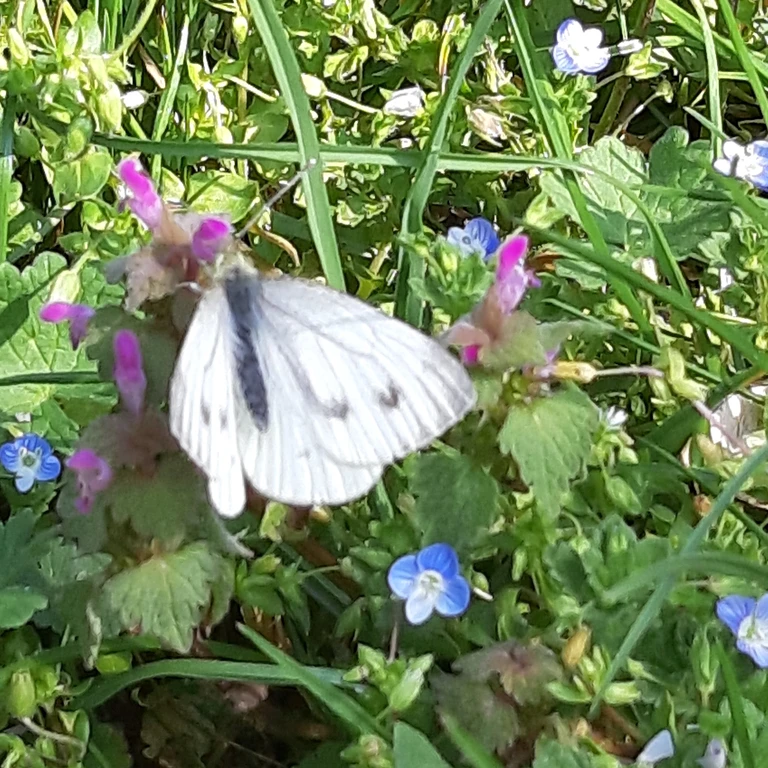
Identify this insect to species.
Pieris napi
